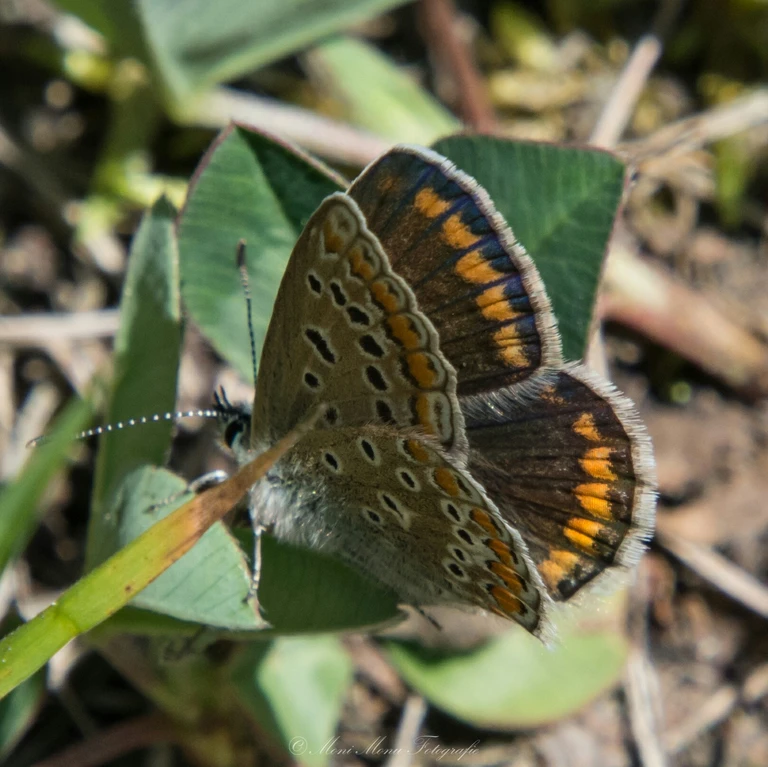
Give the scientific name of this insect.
Aricia agestis/artaxerxes
